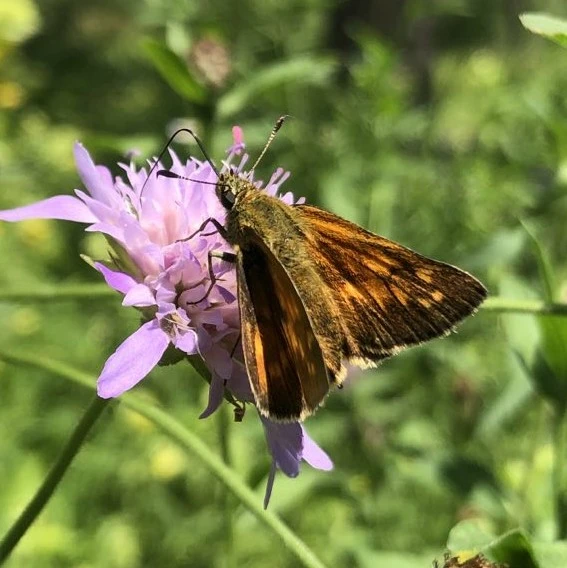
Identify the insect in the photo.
Ochlodes sylvanus (also Ochlodes venata)
